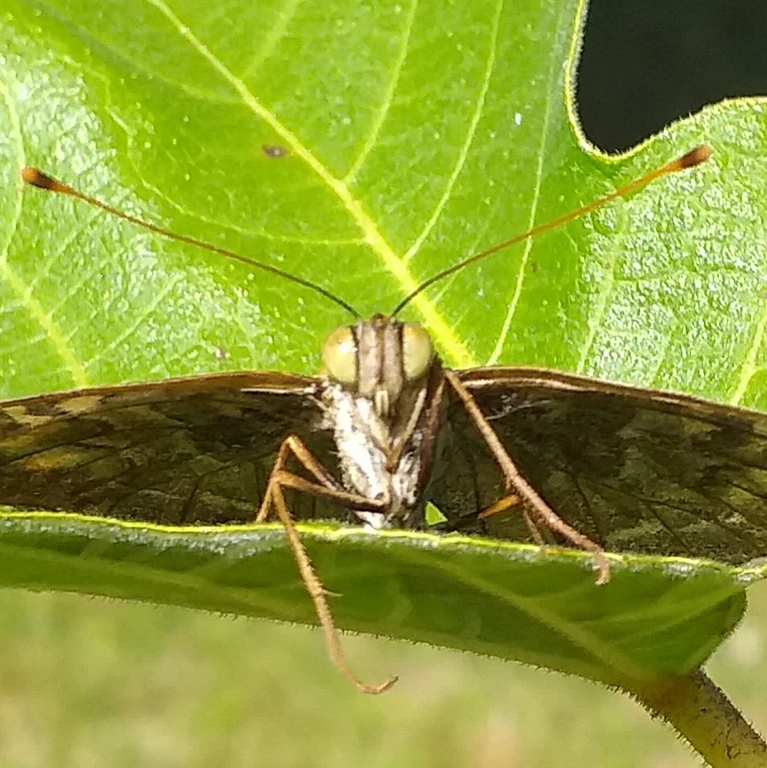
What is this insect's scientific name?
Argynnis paphia
